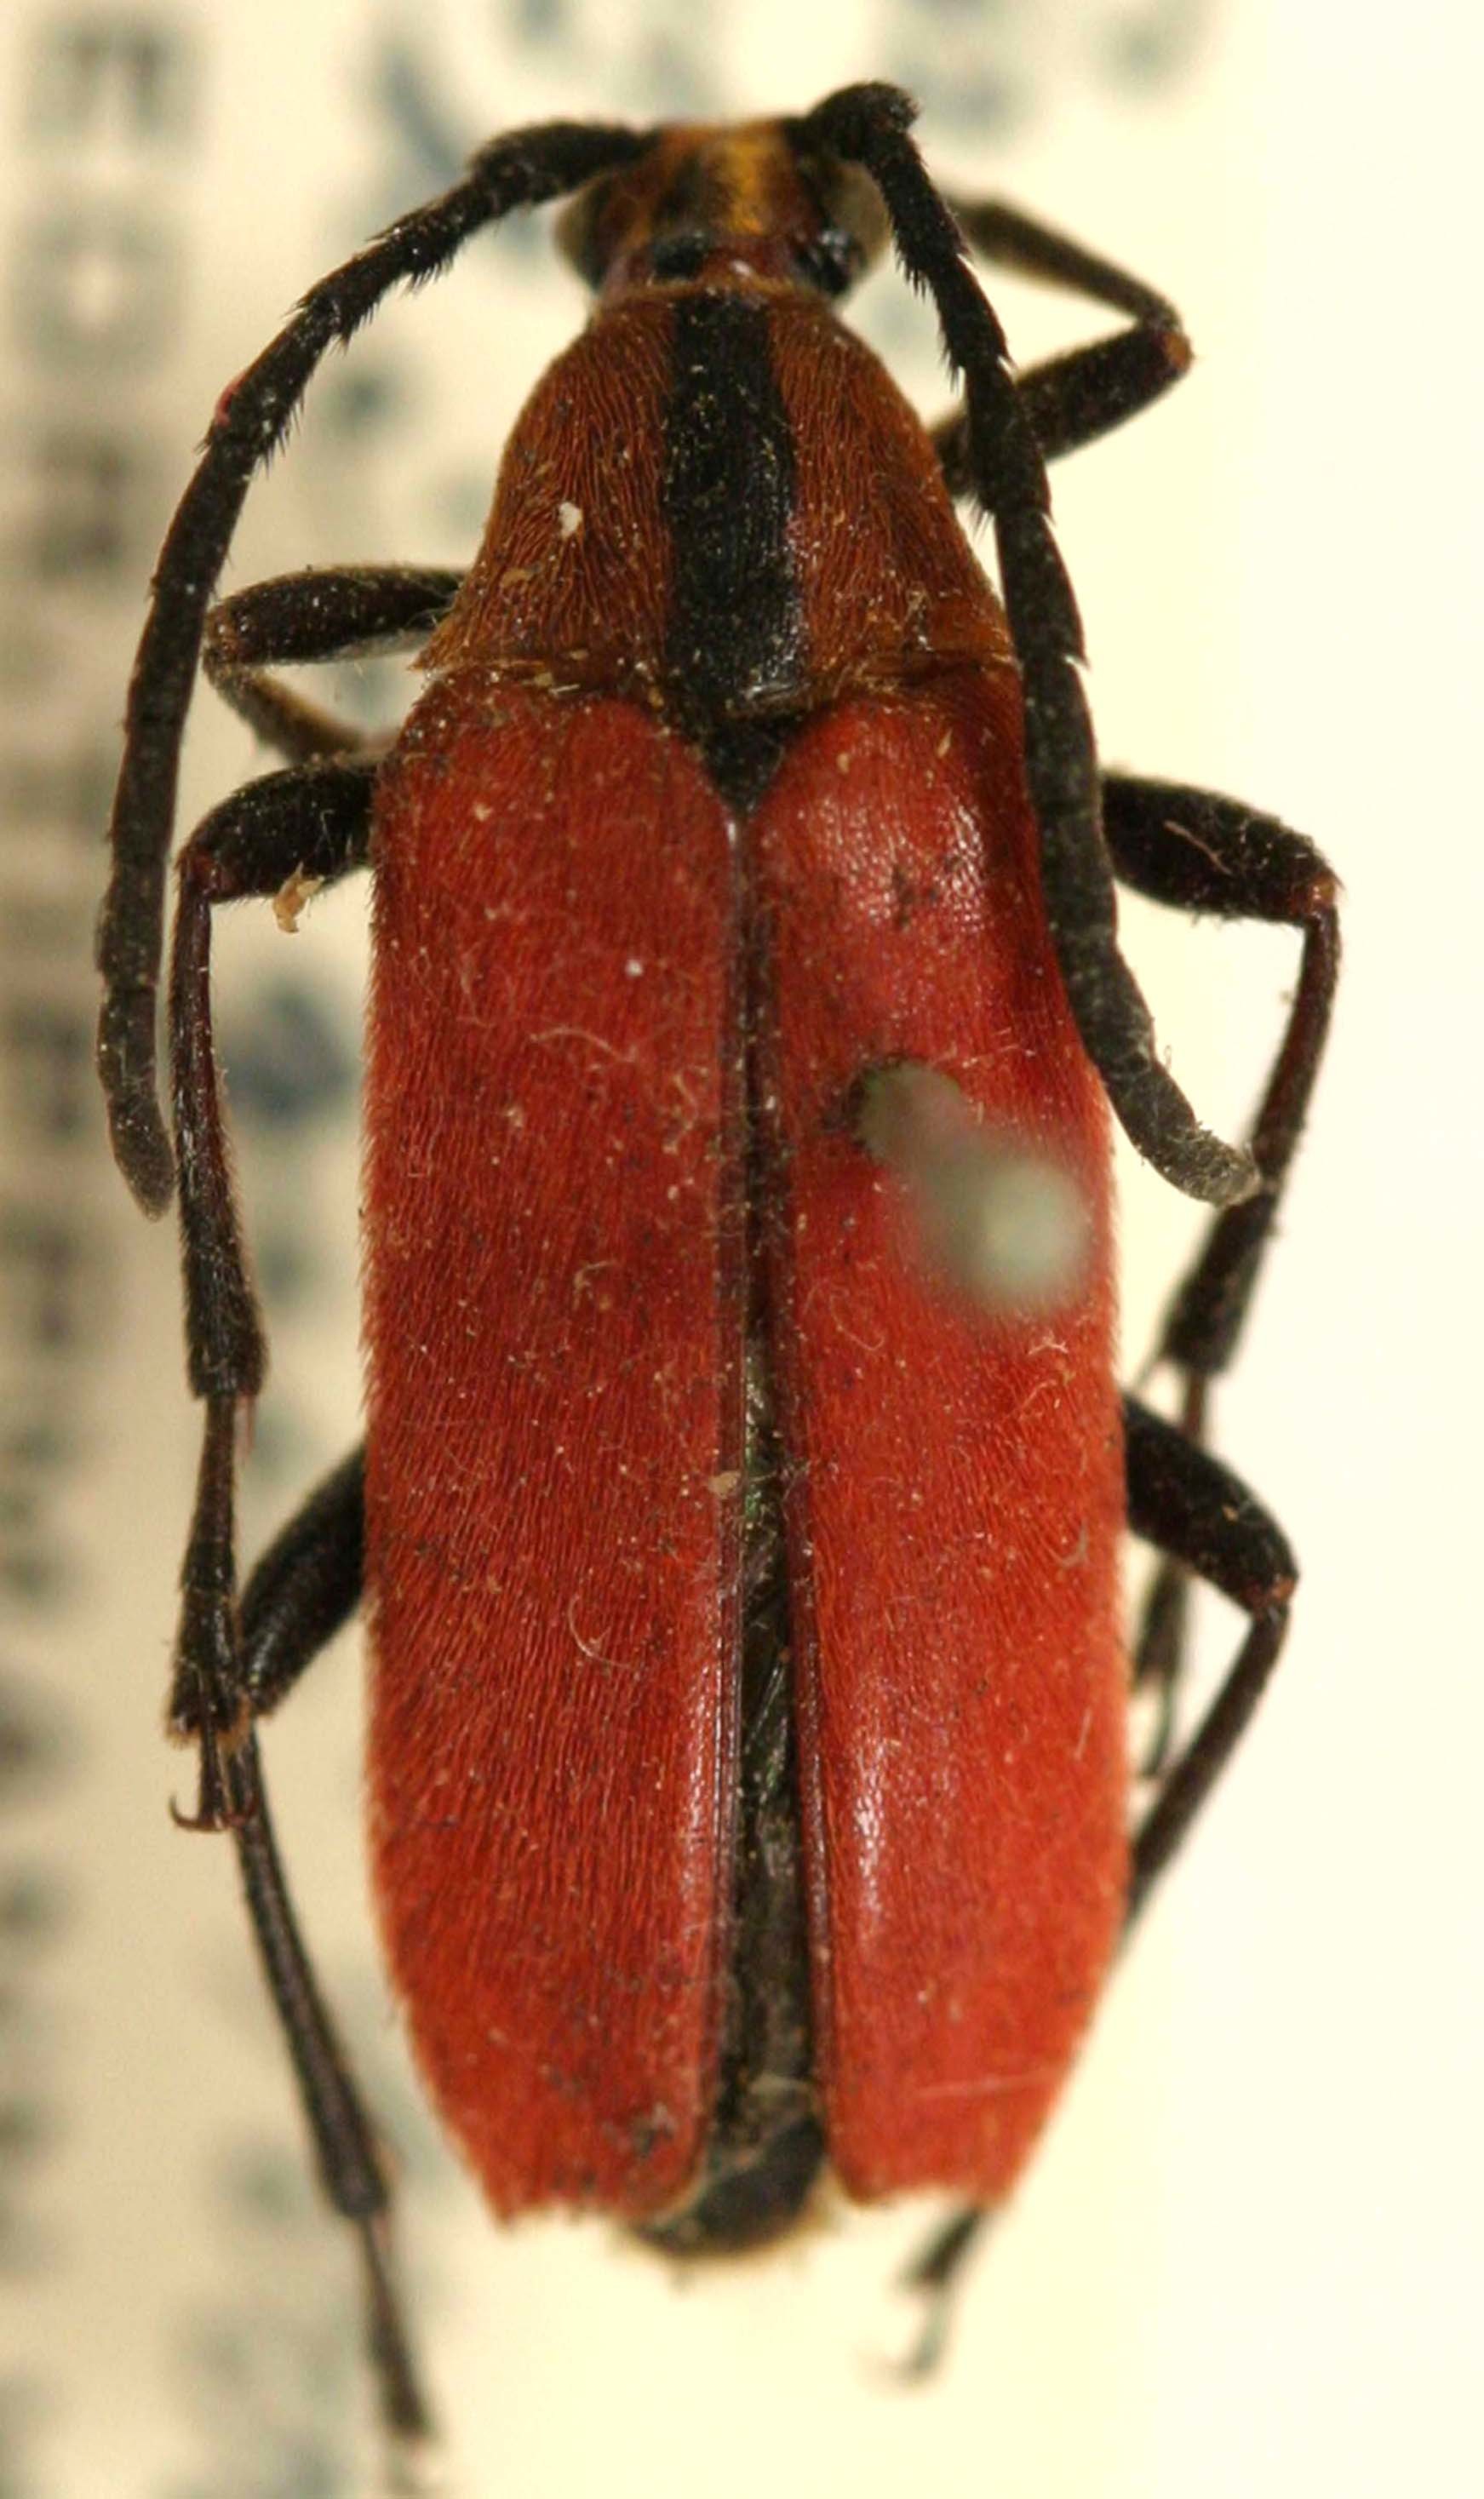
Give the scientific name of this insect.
Megachoriolaus lineaticollis
